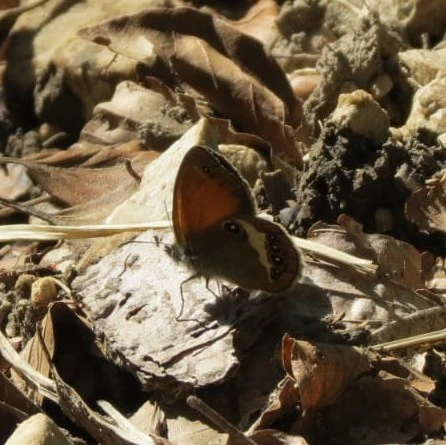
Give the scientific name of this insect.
Coenonympha arcania
